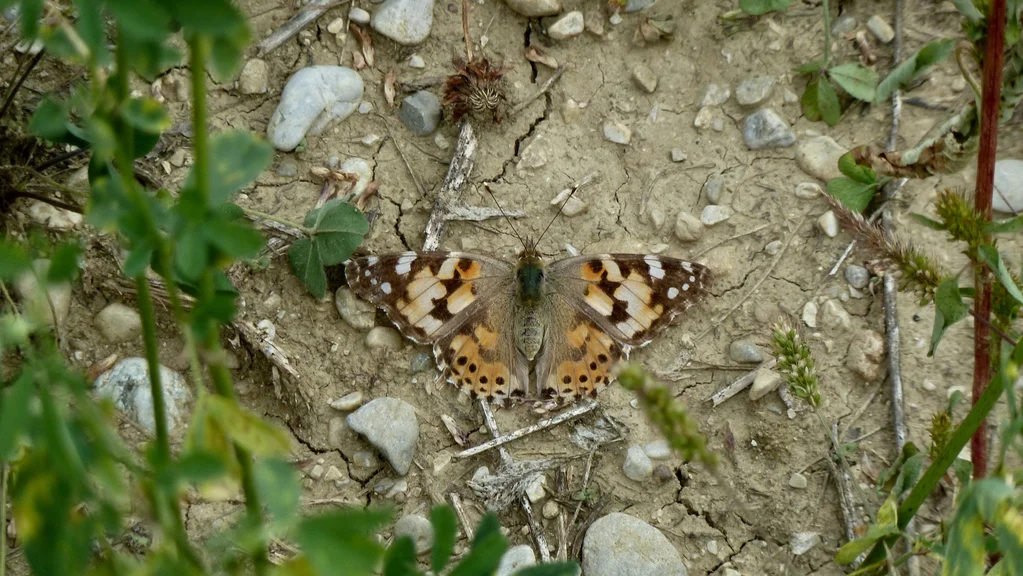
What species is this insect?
Vanessa cardui
